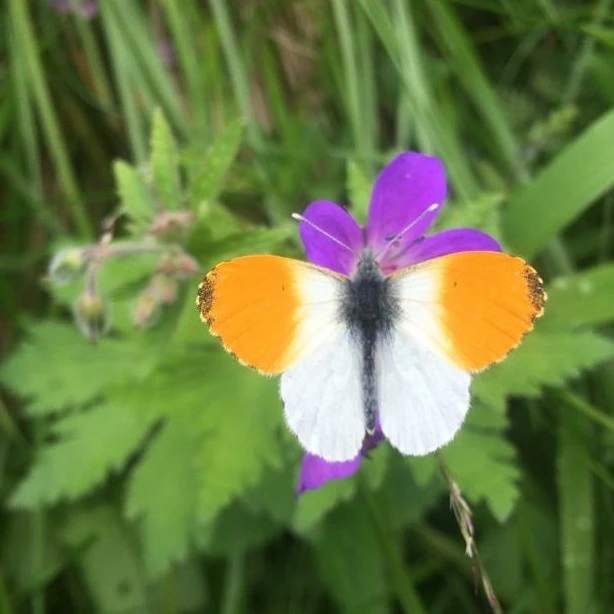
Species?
Anthocharis cardamines
